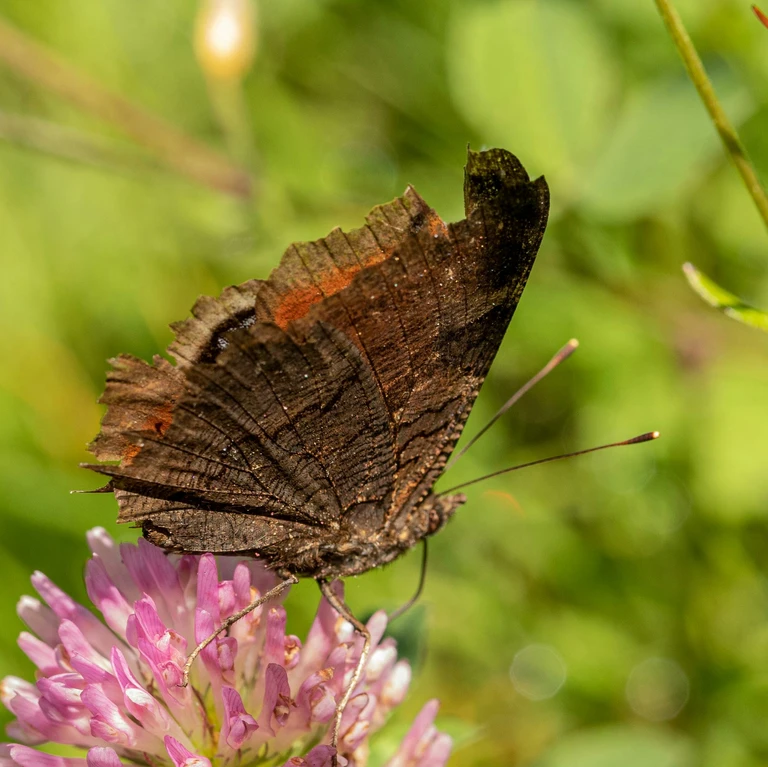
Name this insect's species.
Aglais io
